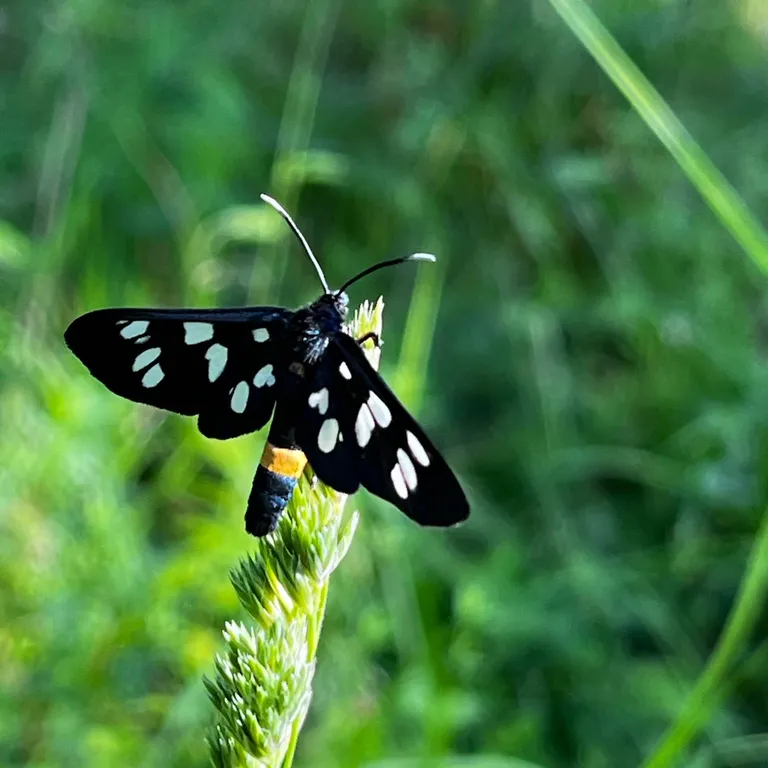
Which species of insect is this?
Amata phegea
